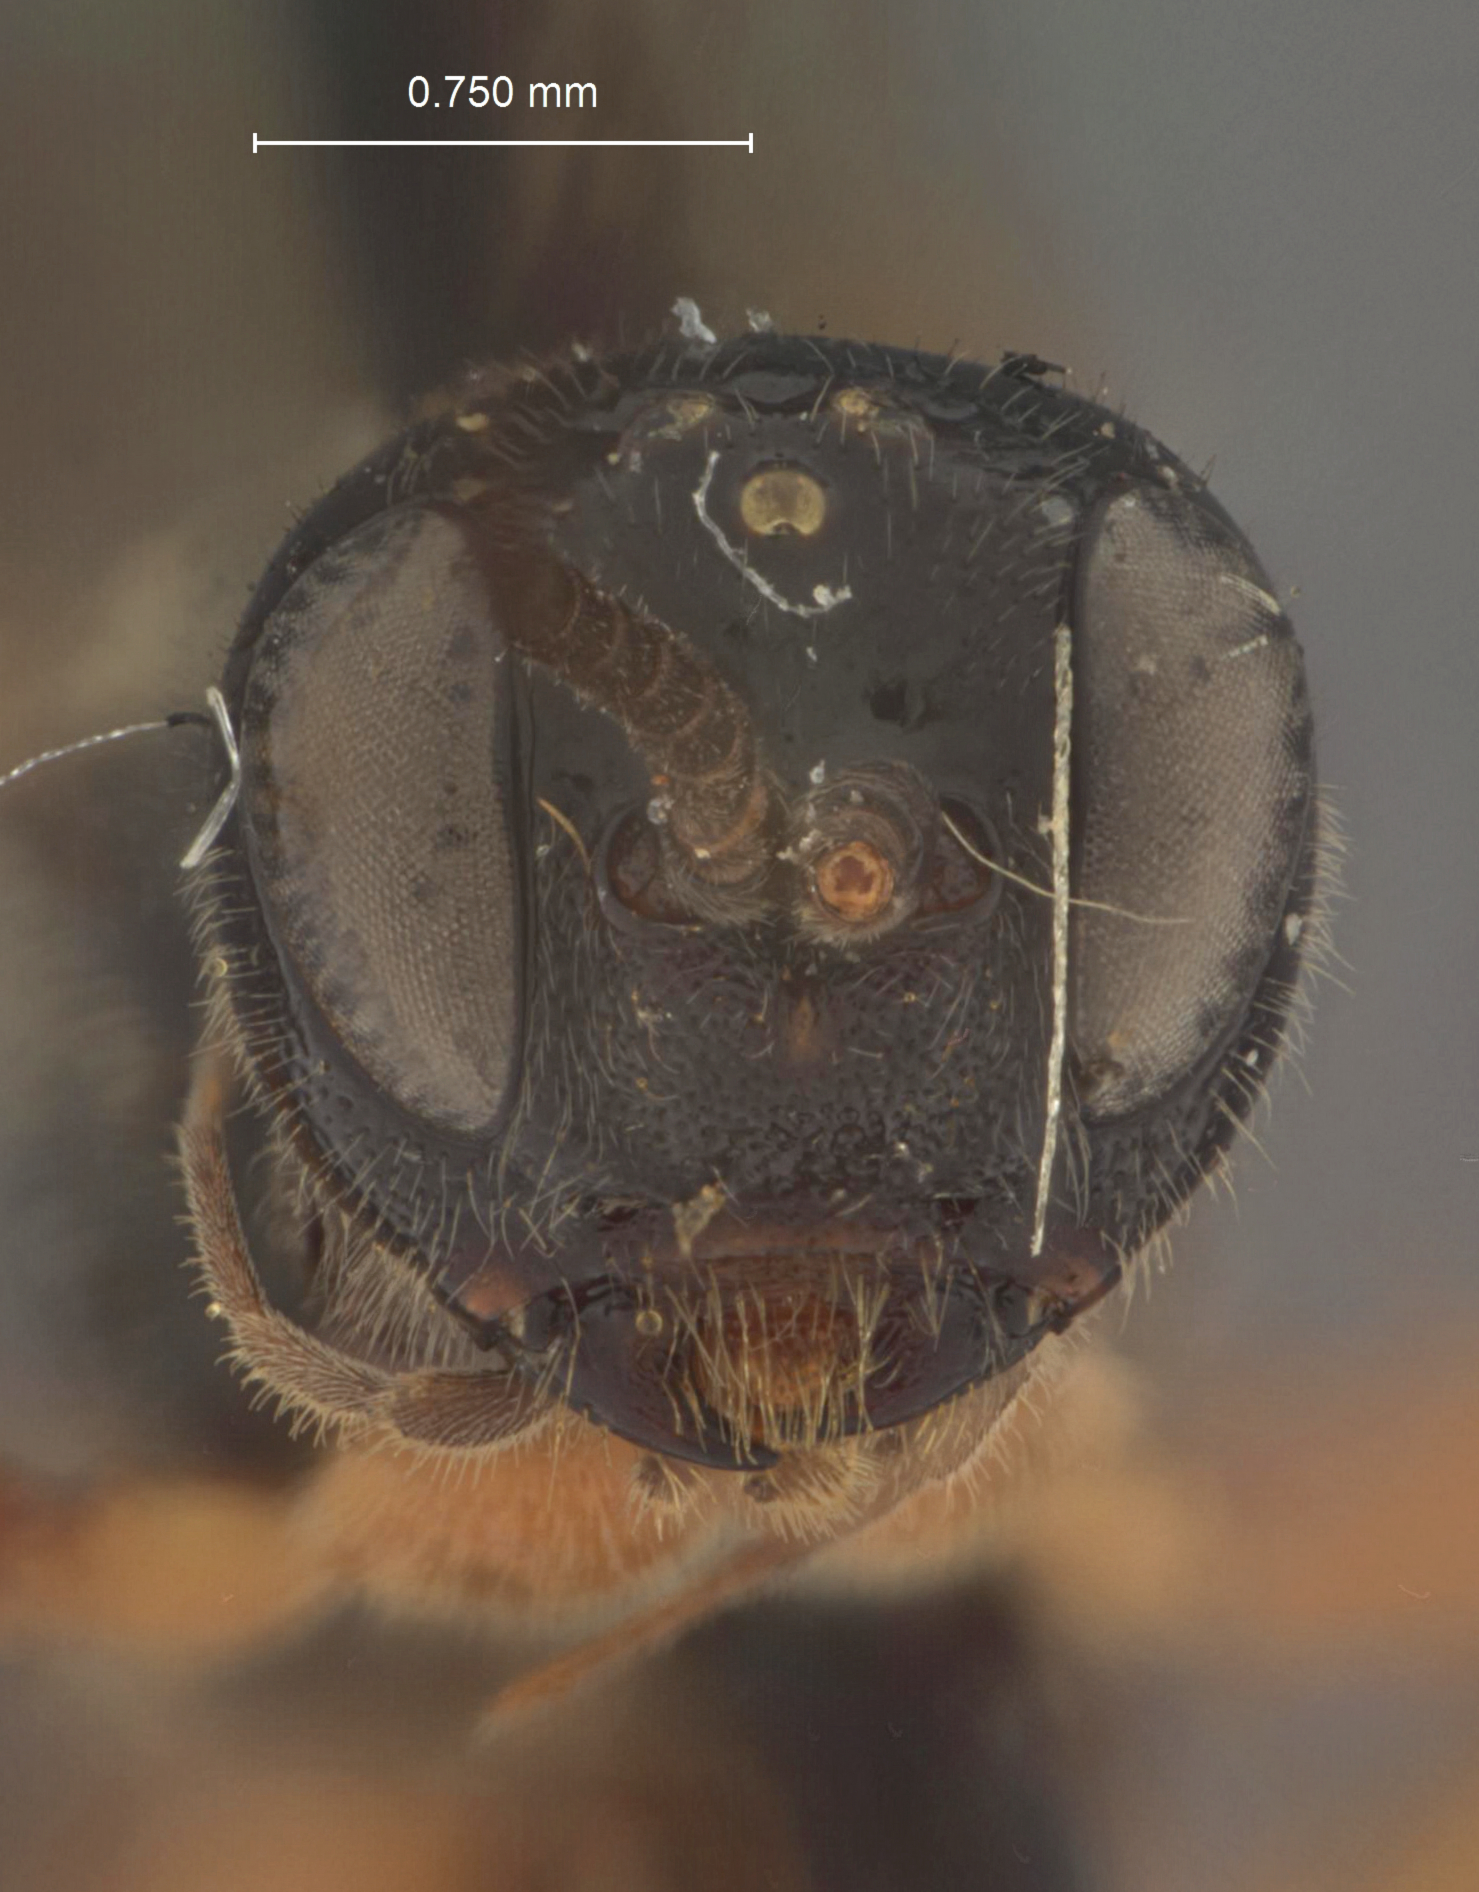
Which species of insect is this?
Odontomerus tibialis
